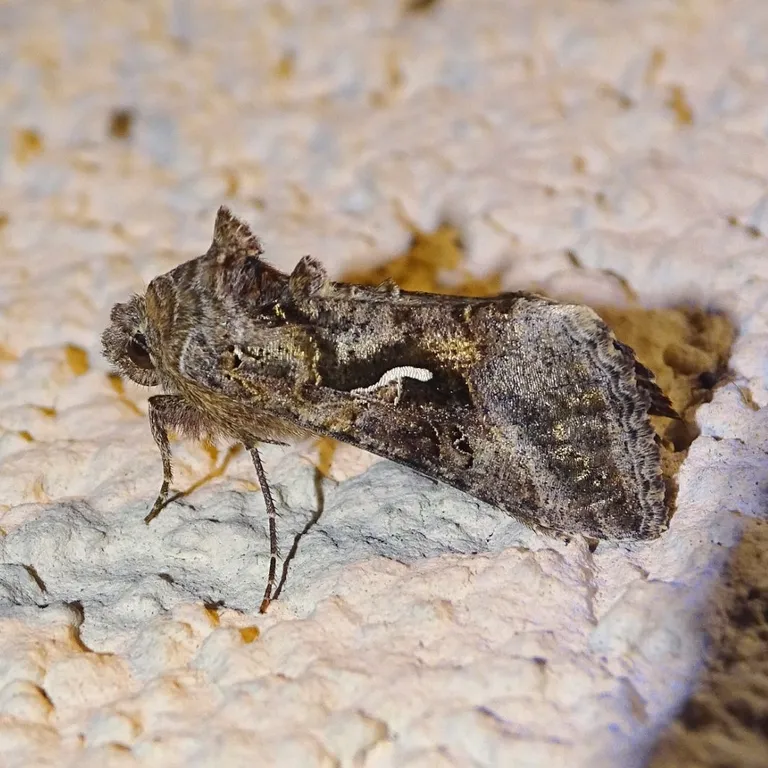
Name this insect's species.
Autographa gamma
